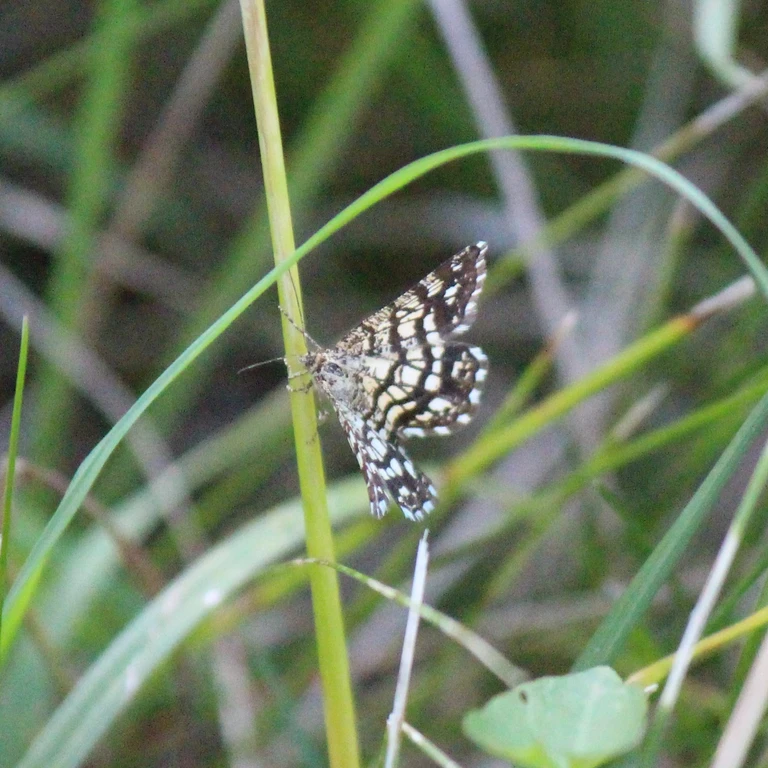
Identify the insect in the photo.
Chiasmia clathrata
